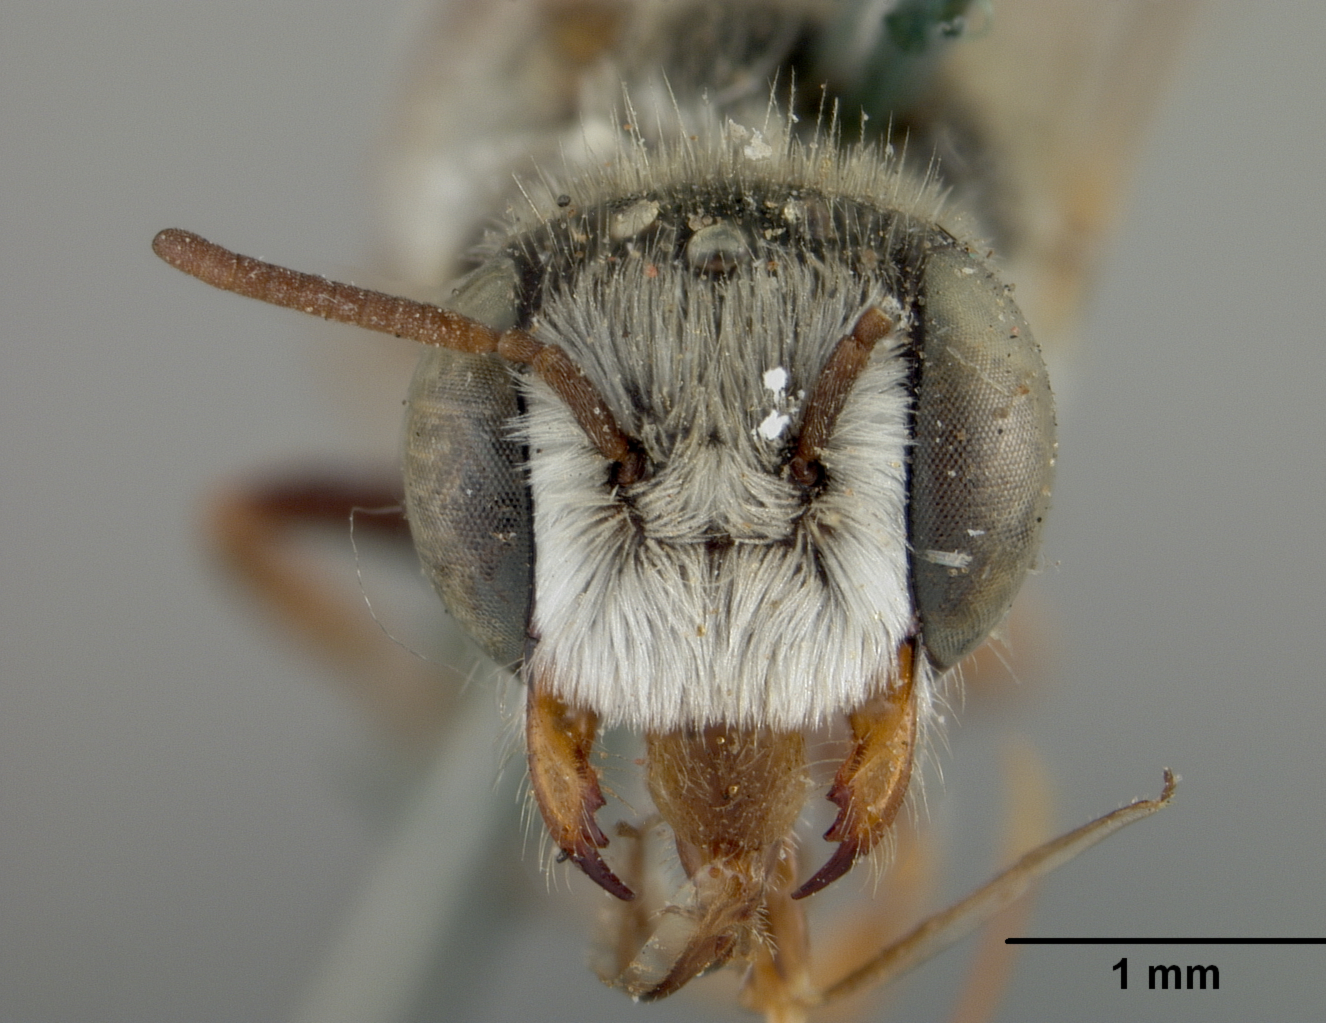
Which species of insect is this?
Ashmeadiella holtii
